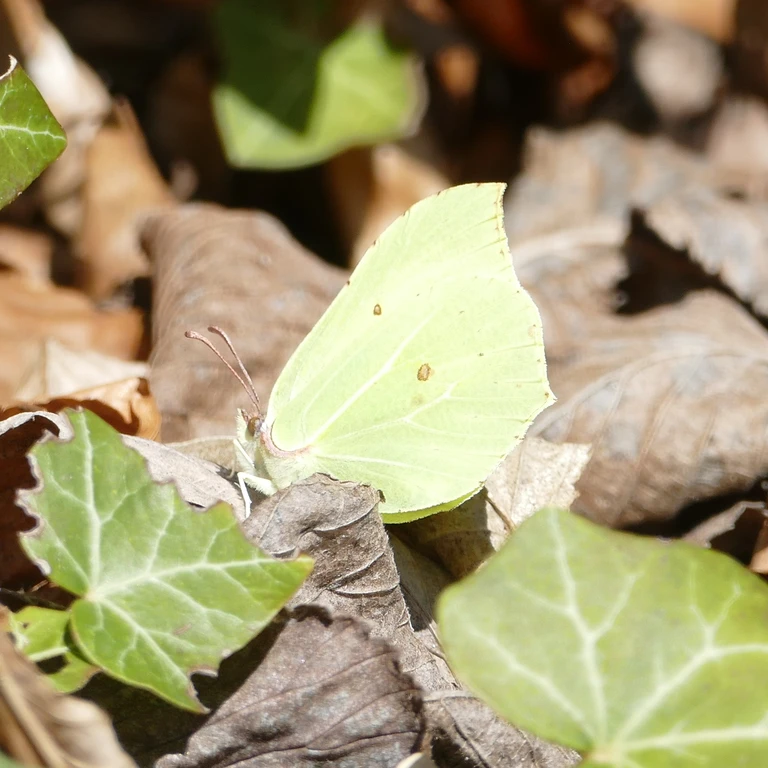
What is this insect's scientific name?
Gonepteryx rhamni
